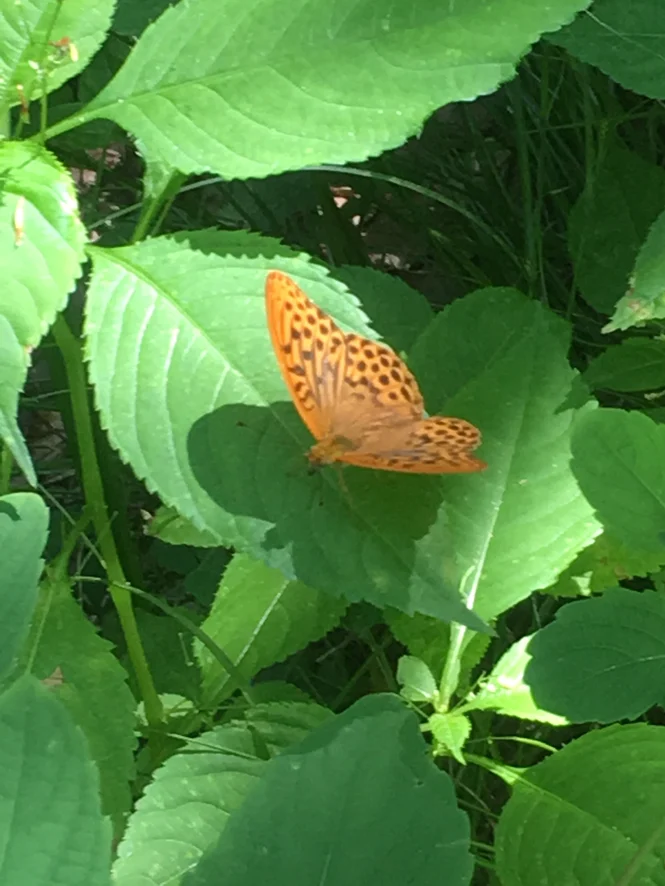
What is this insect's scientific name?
Argynnis paphia
